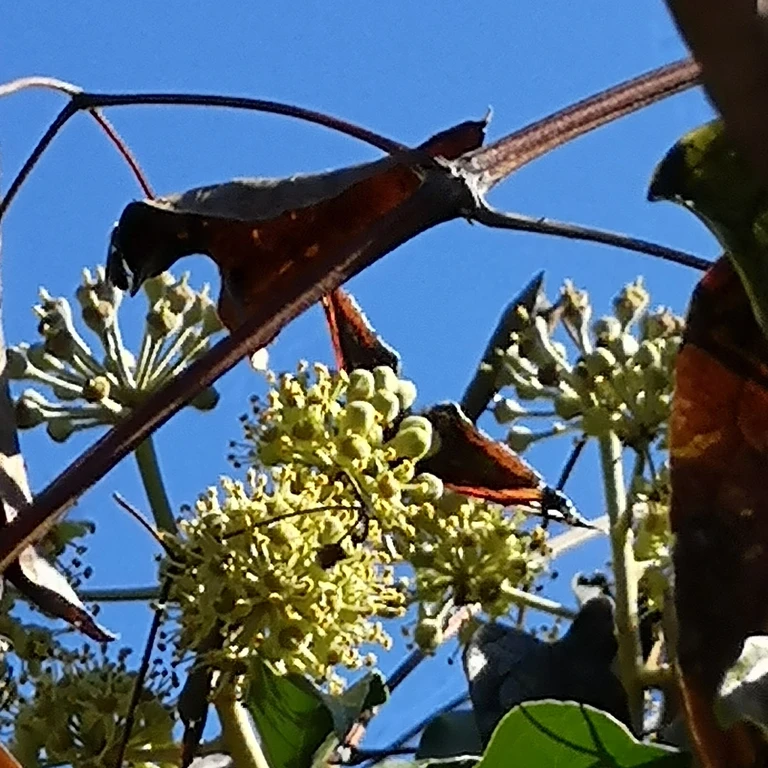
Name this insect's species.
Vanessa atalanta
